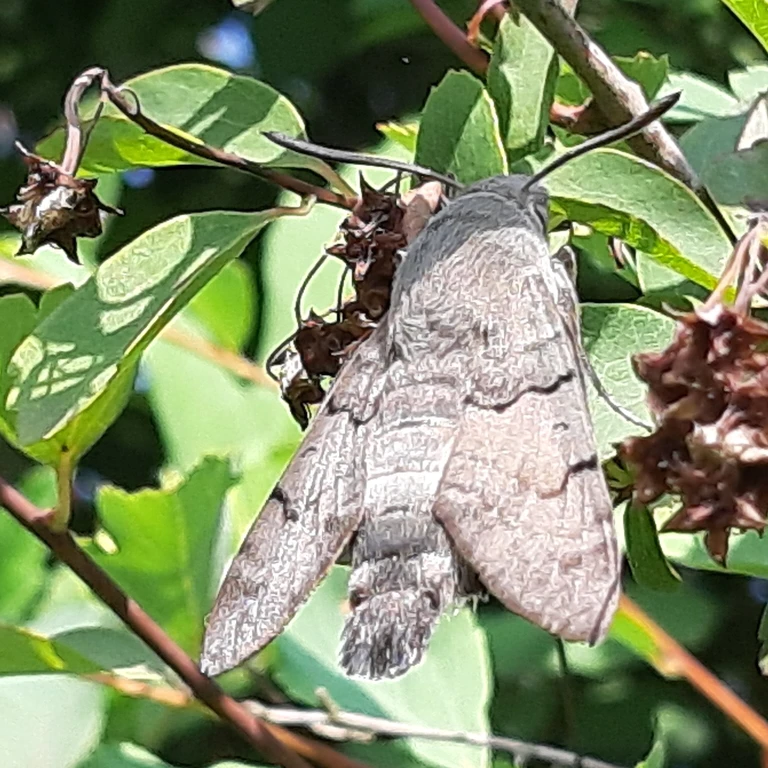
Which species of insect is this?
Macroglossum stellatarum
